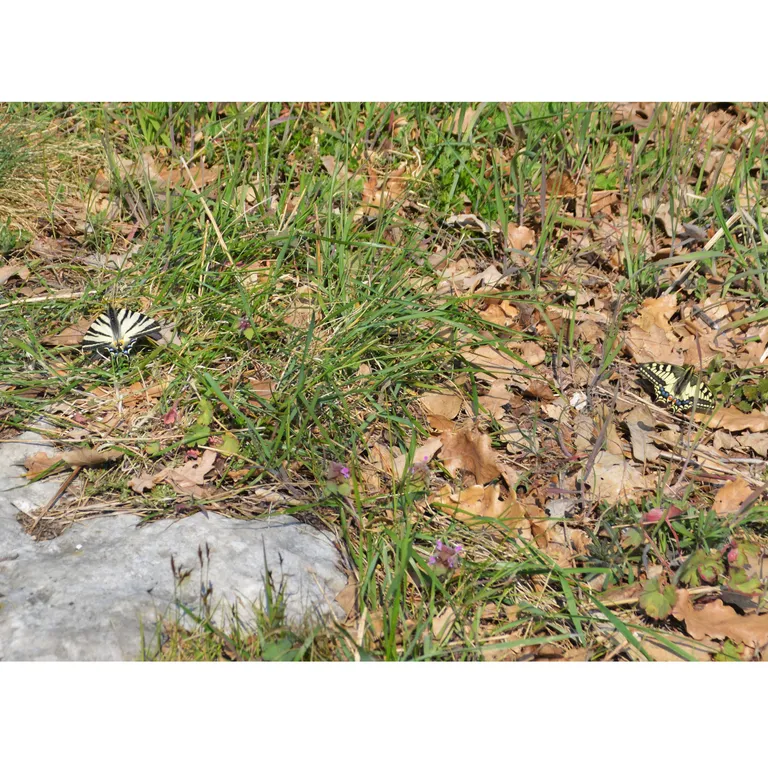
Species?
Iphiclides podalirius
